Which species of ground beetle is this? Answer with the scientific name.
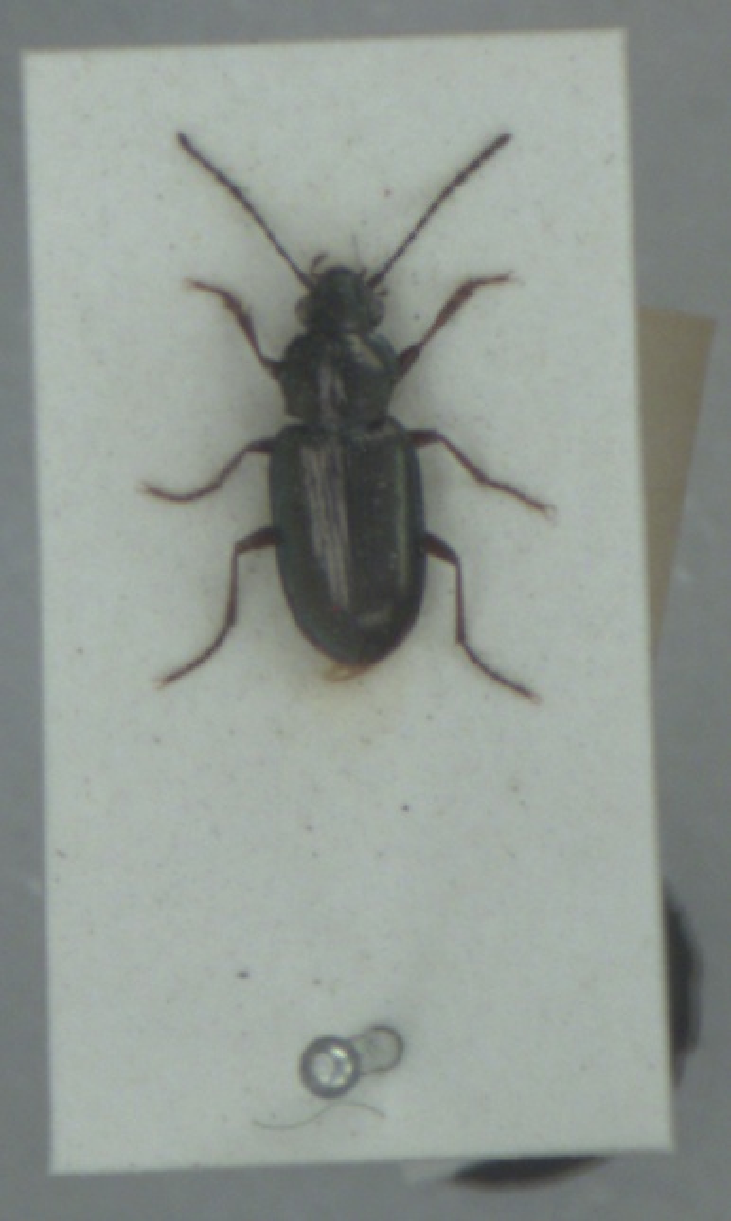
Pogonus littoralis
